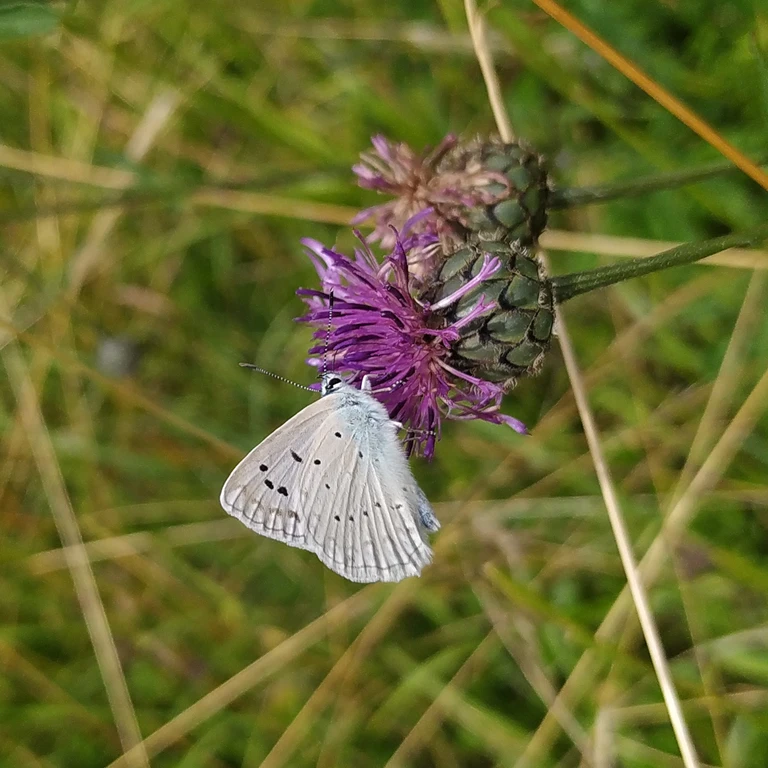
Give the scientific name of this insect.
Polyommatus daphnis
